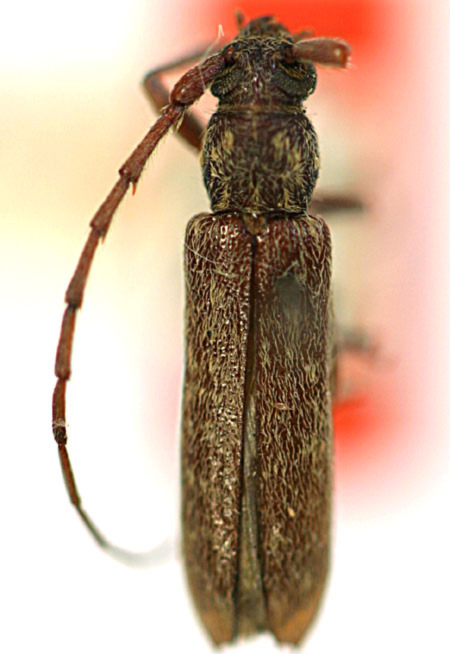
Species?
Hypermallus breviusculus (also Anelaphus villosus)
